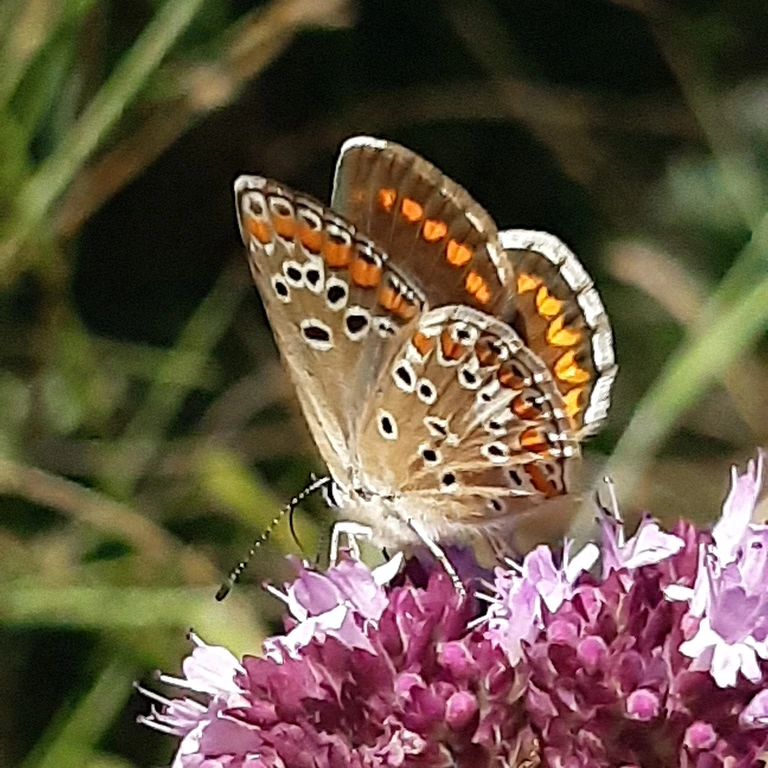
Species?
Aricia agestis/artaxerxes
